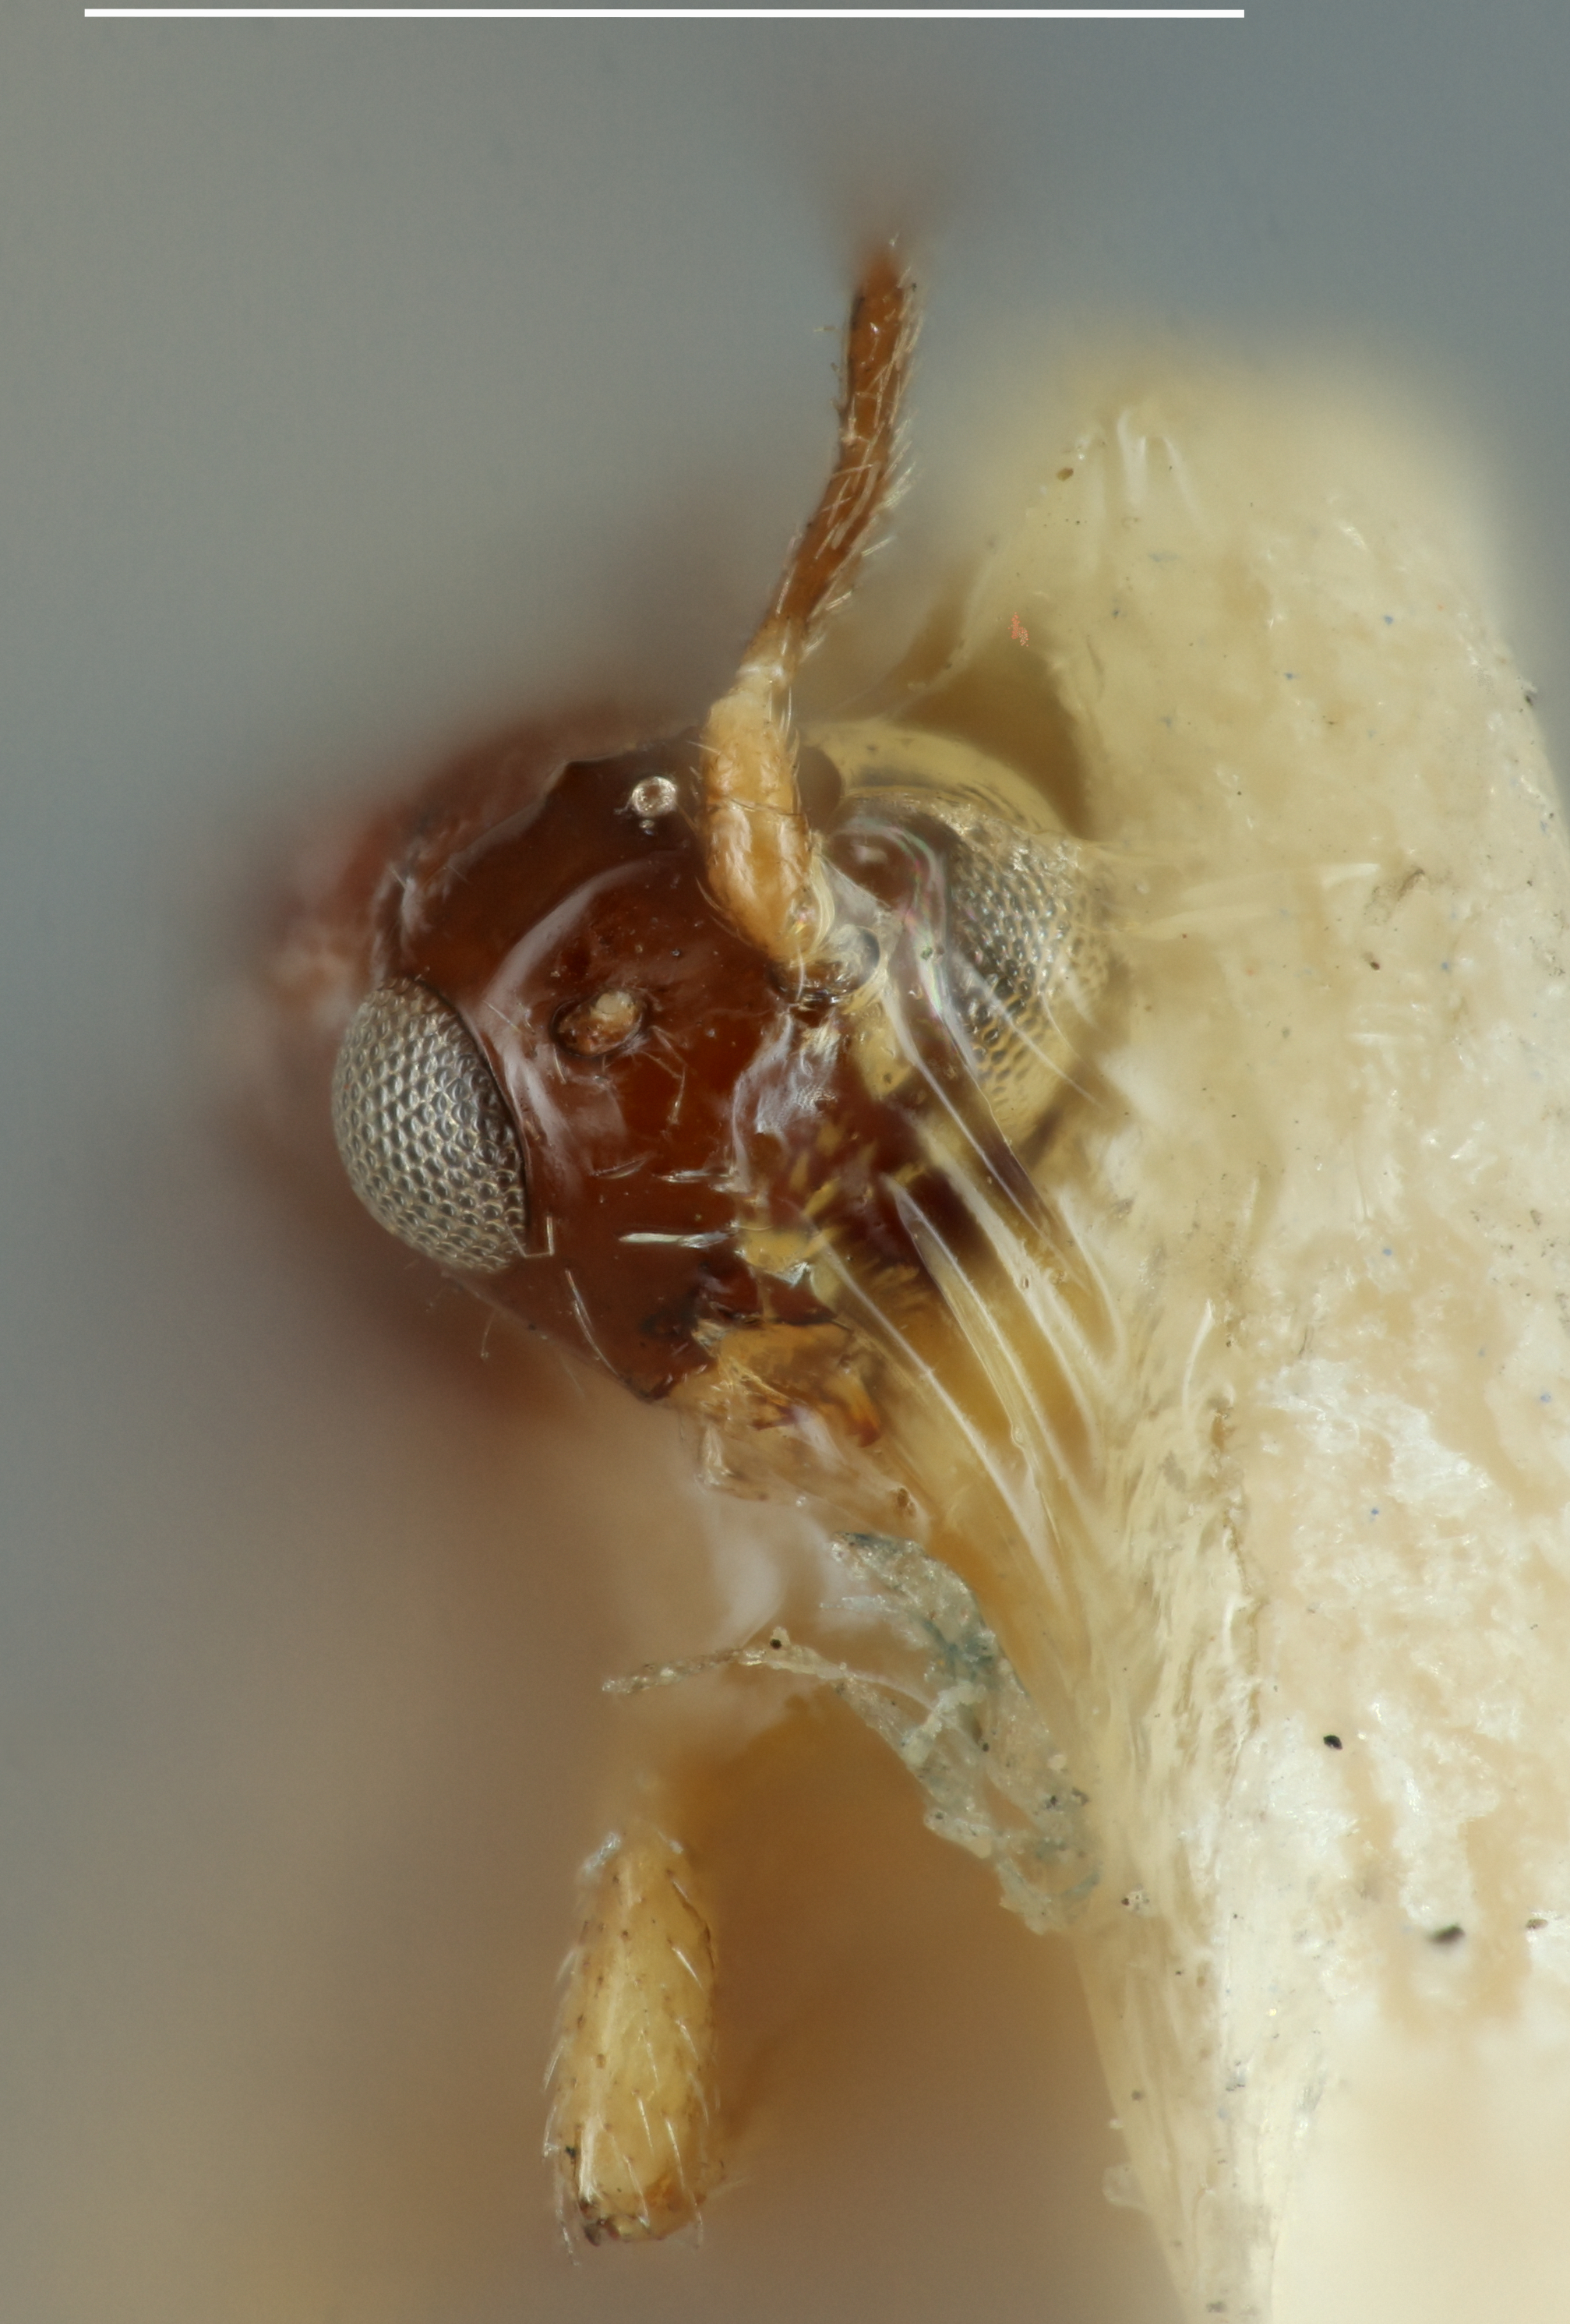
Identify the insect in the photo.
Pyogostolus americanus
